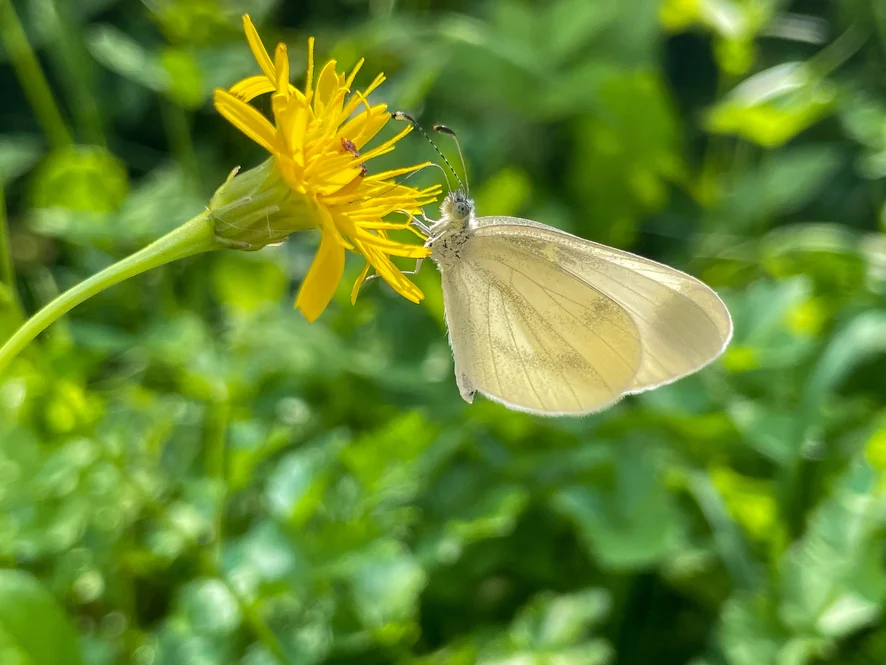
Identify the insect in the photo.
Leptidea sinapis/juvernica
